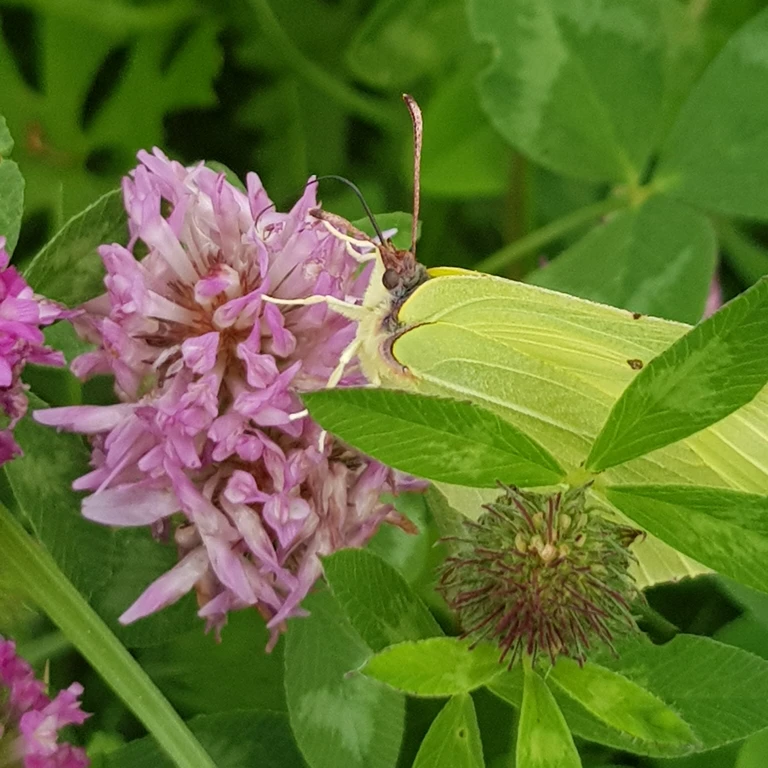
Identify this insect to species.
Gonepteryx rhamni
